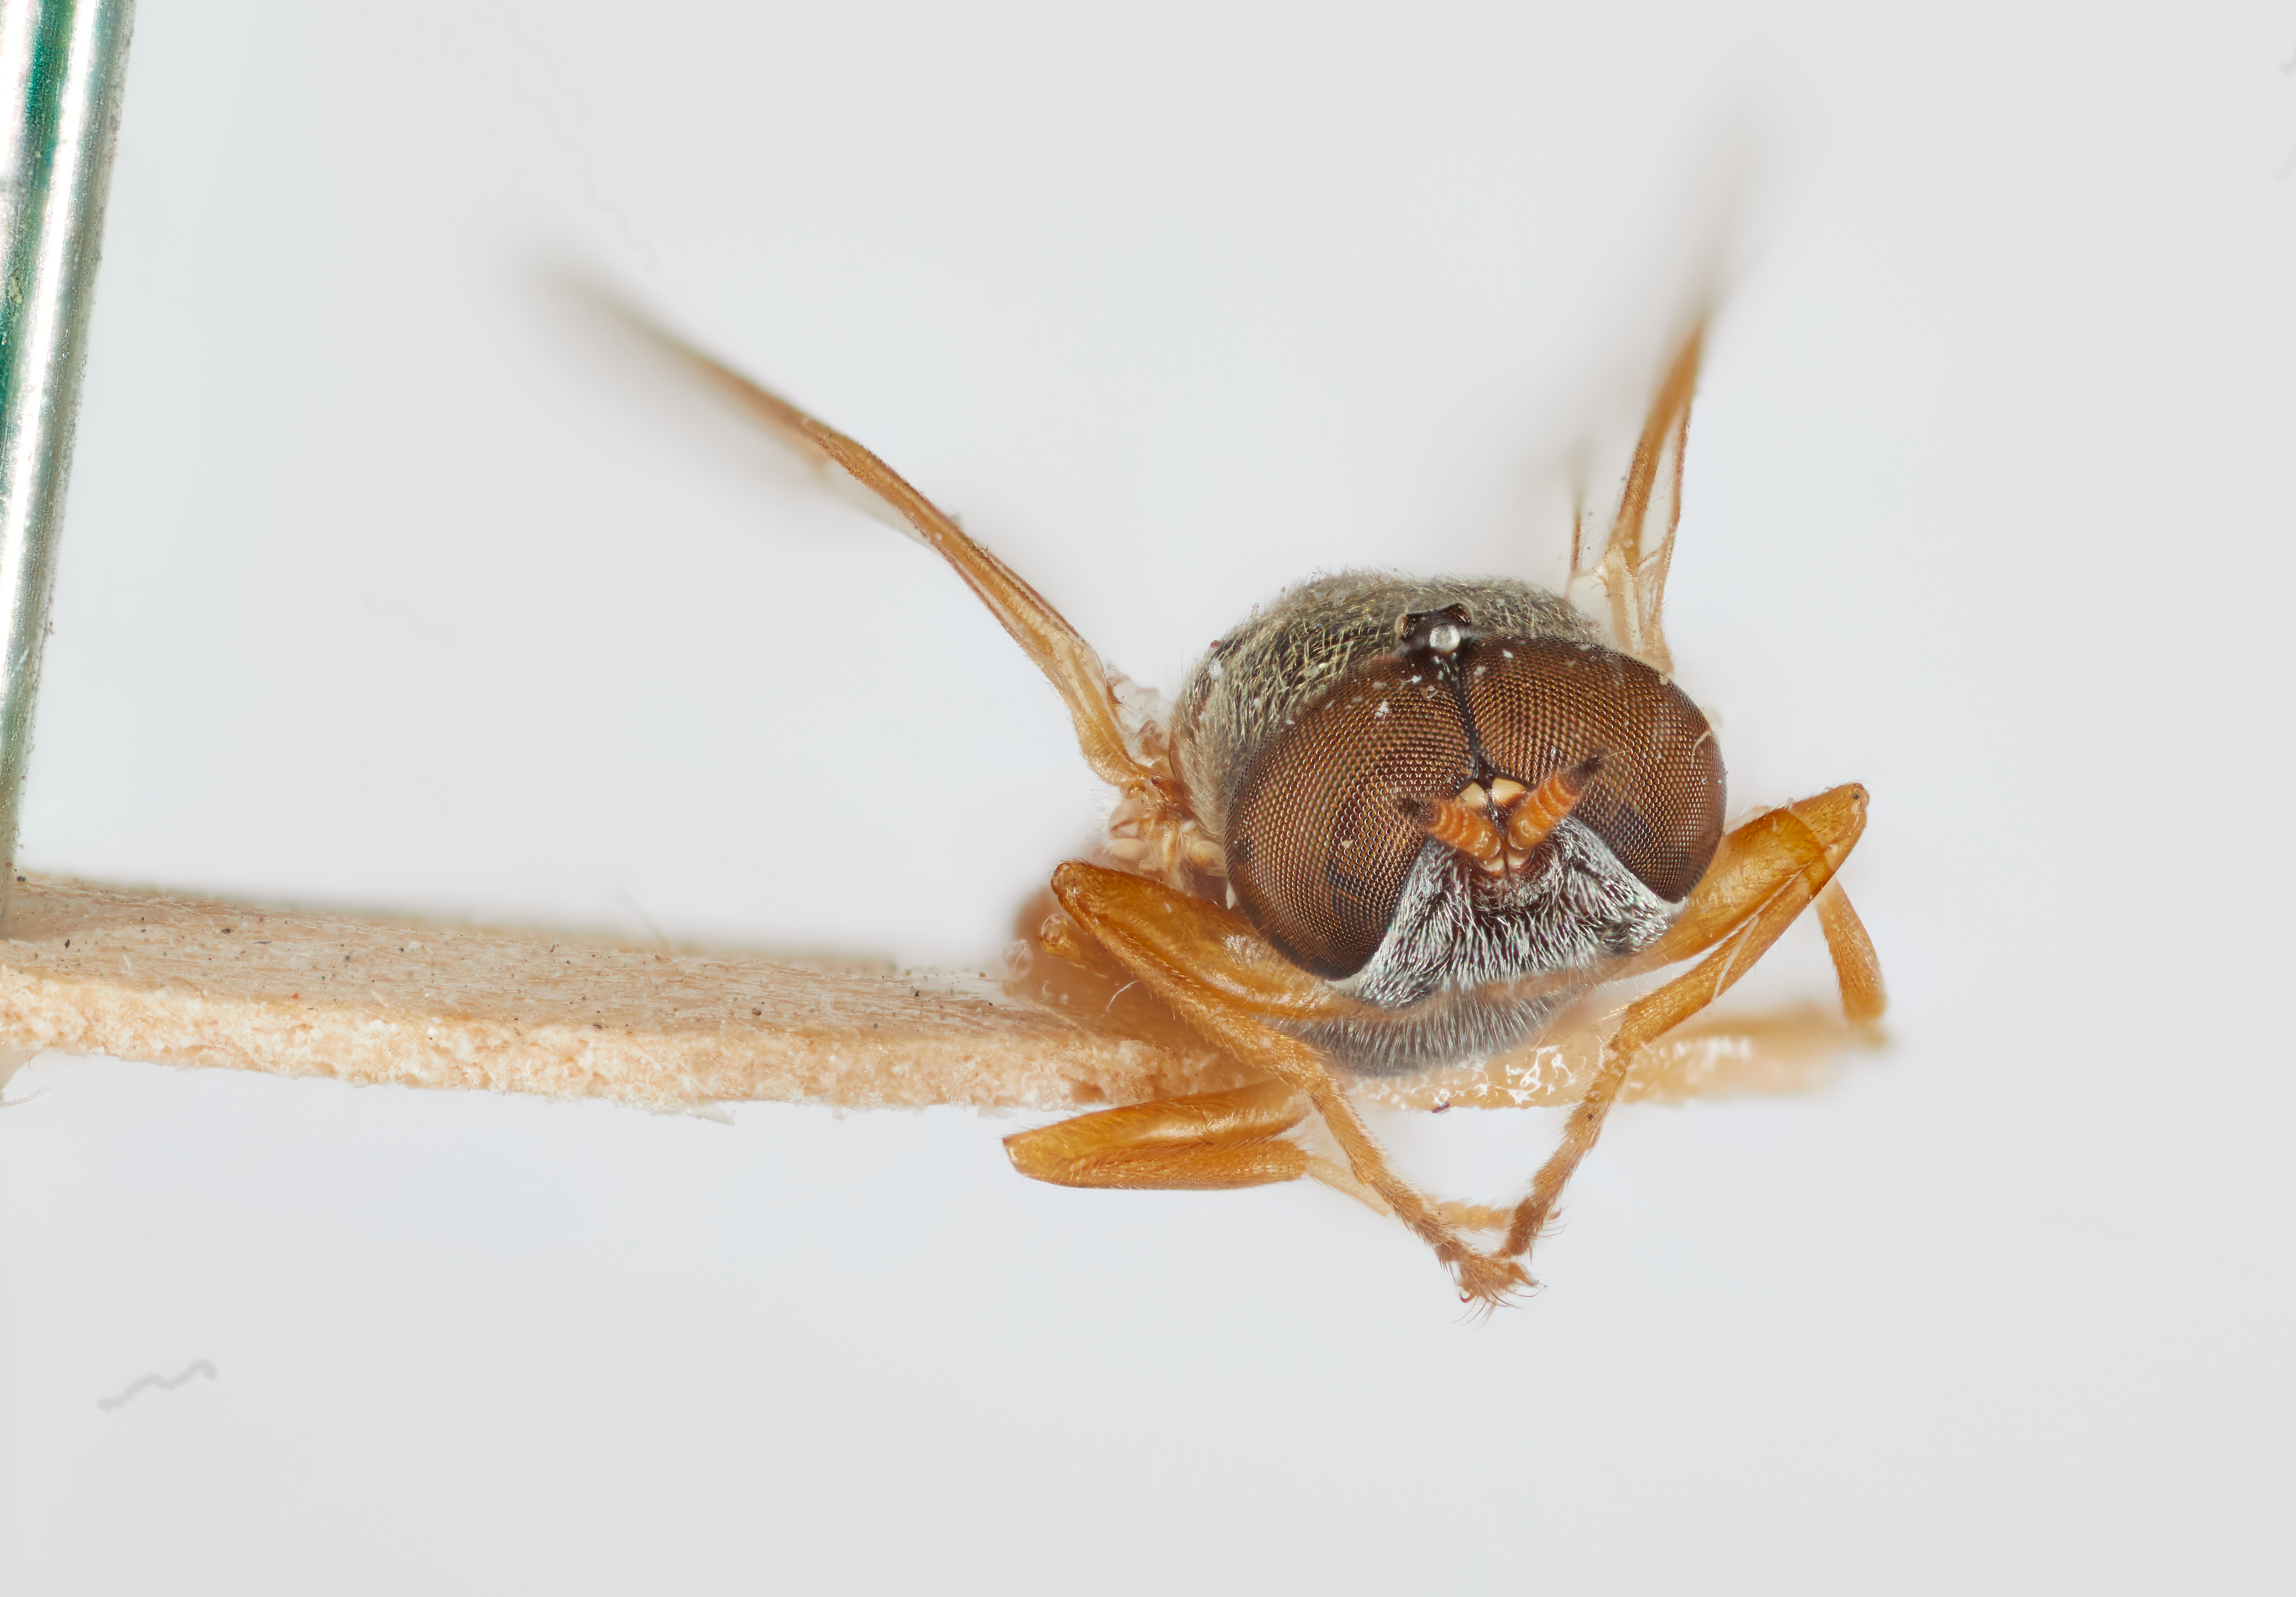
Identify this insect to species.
Euryneurasoma slossonae
